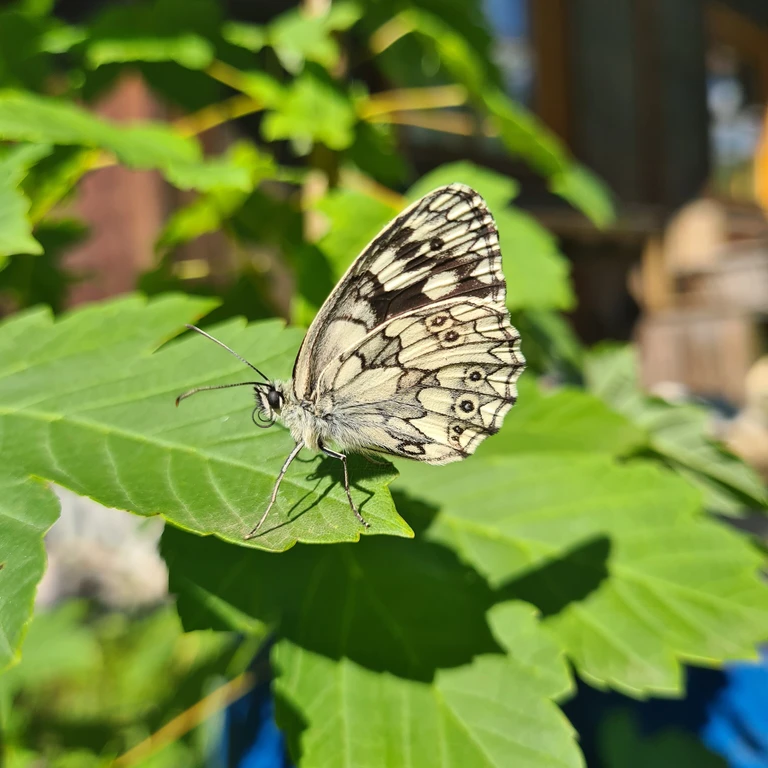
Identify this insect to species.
Melanargia galathea
